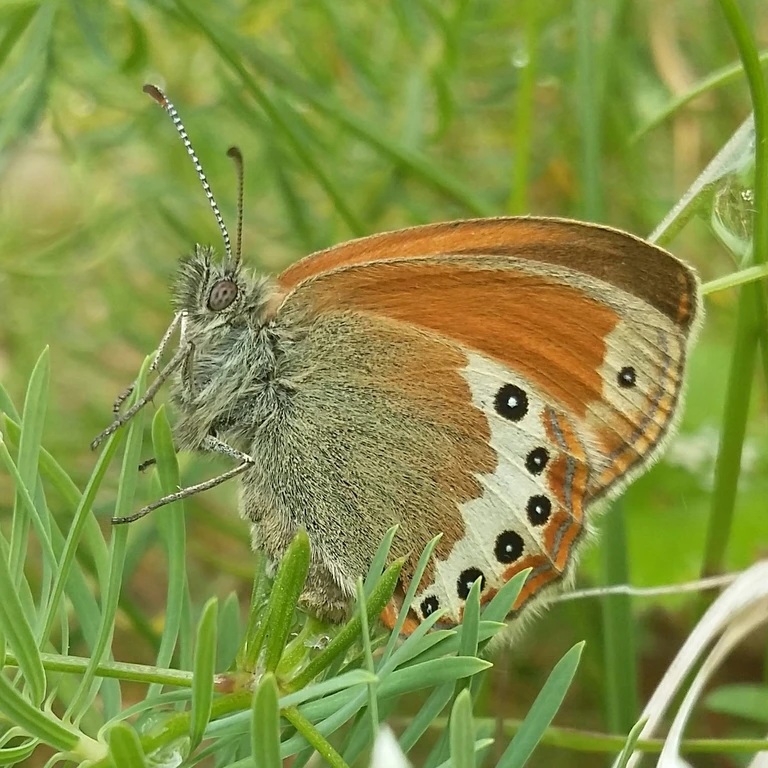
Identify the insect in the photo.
Coenonympha gardetta
